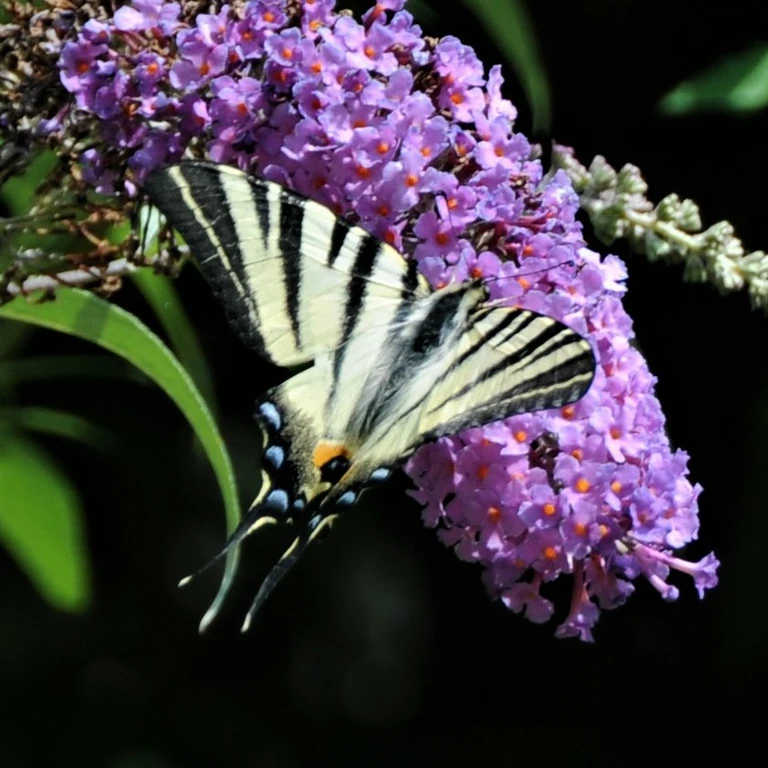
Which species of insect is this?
Iphiclides podalirius
